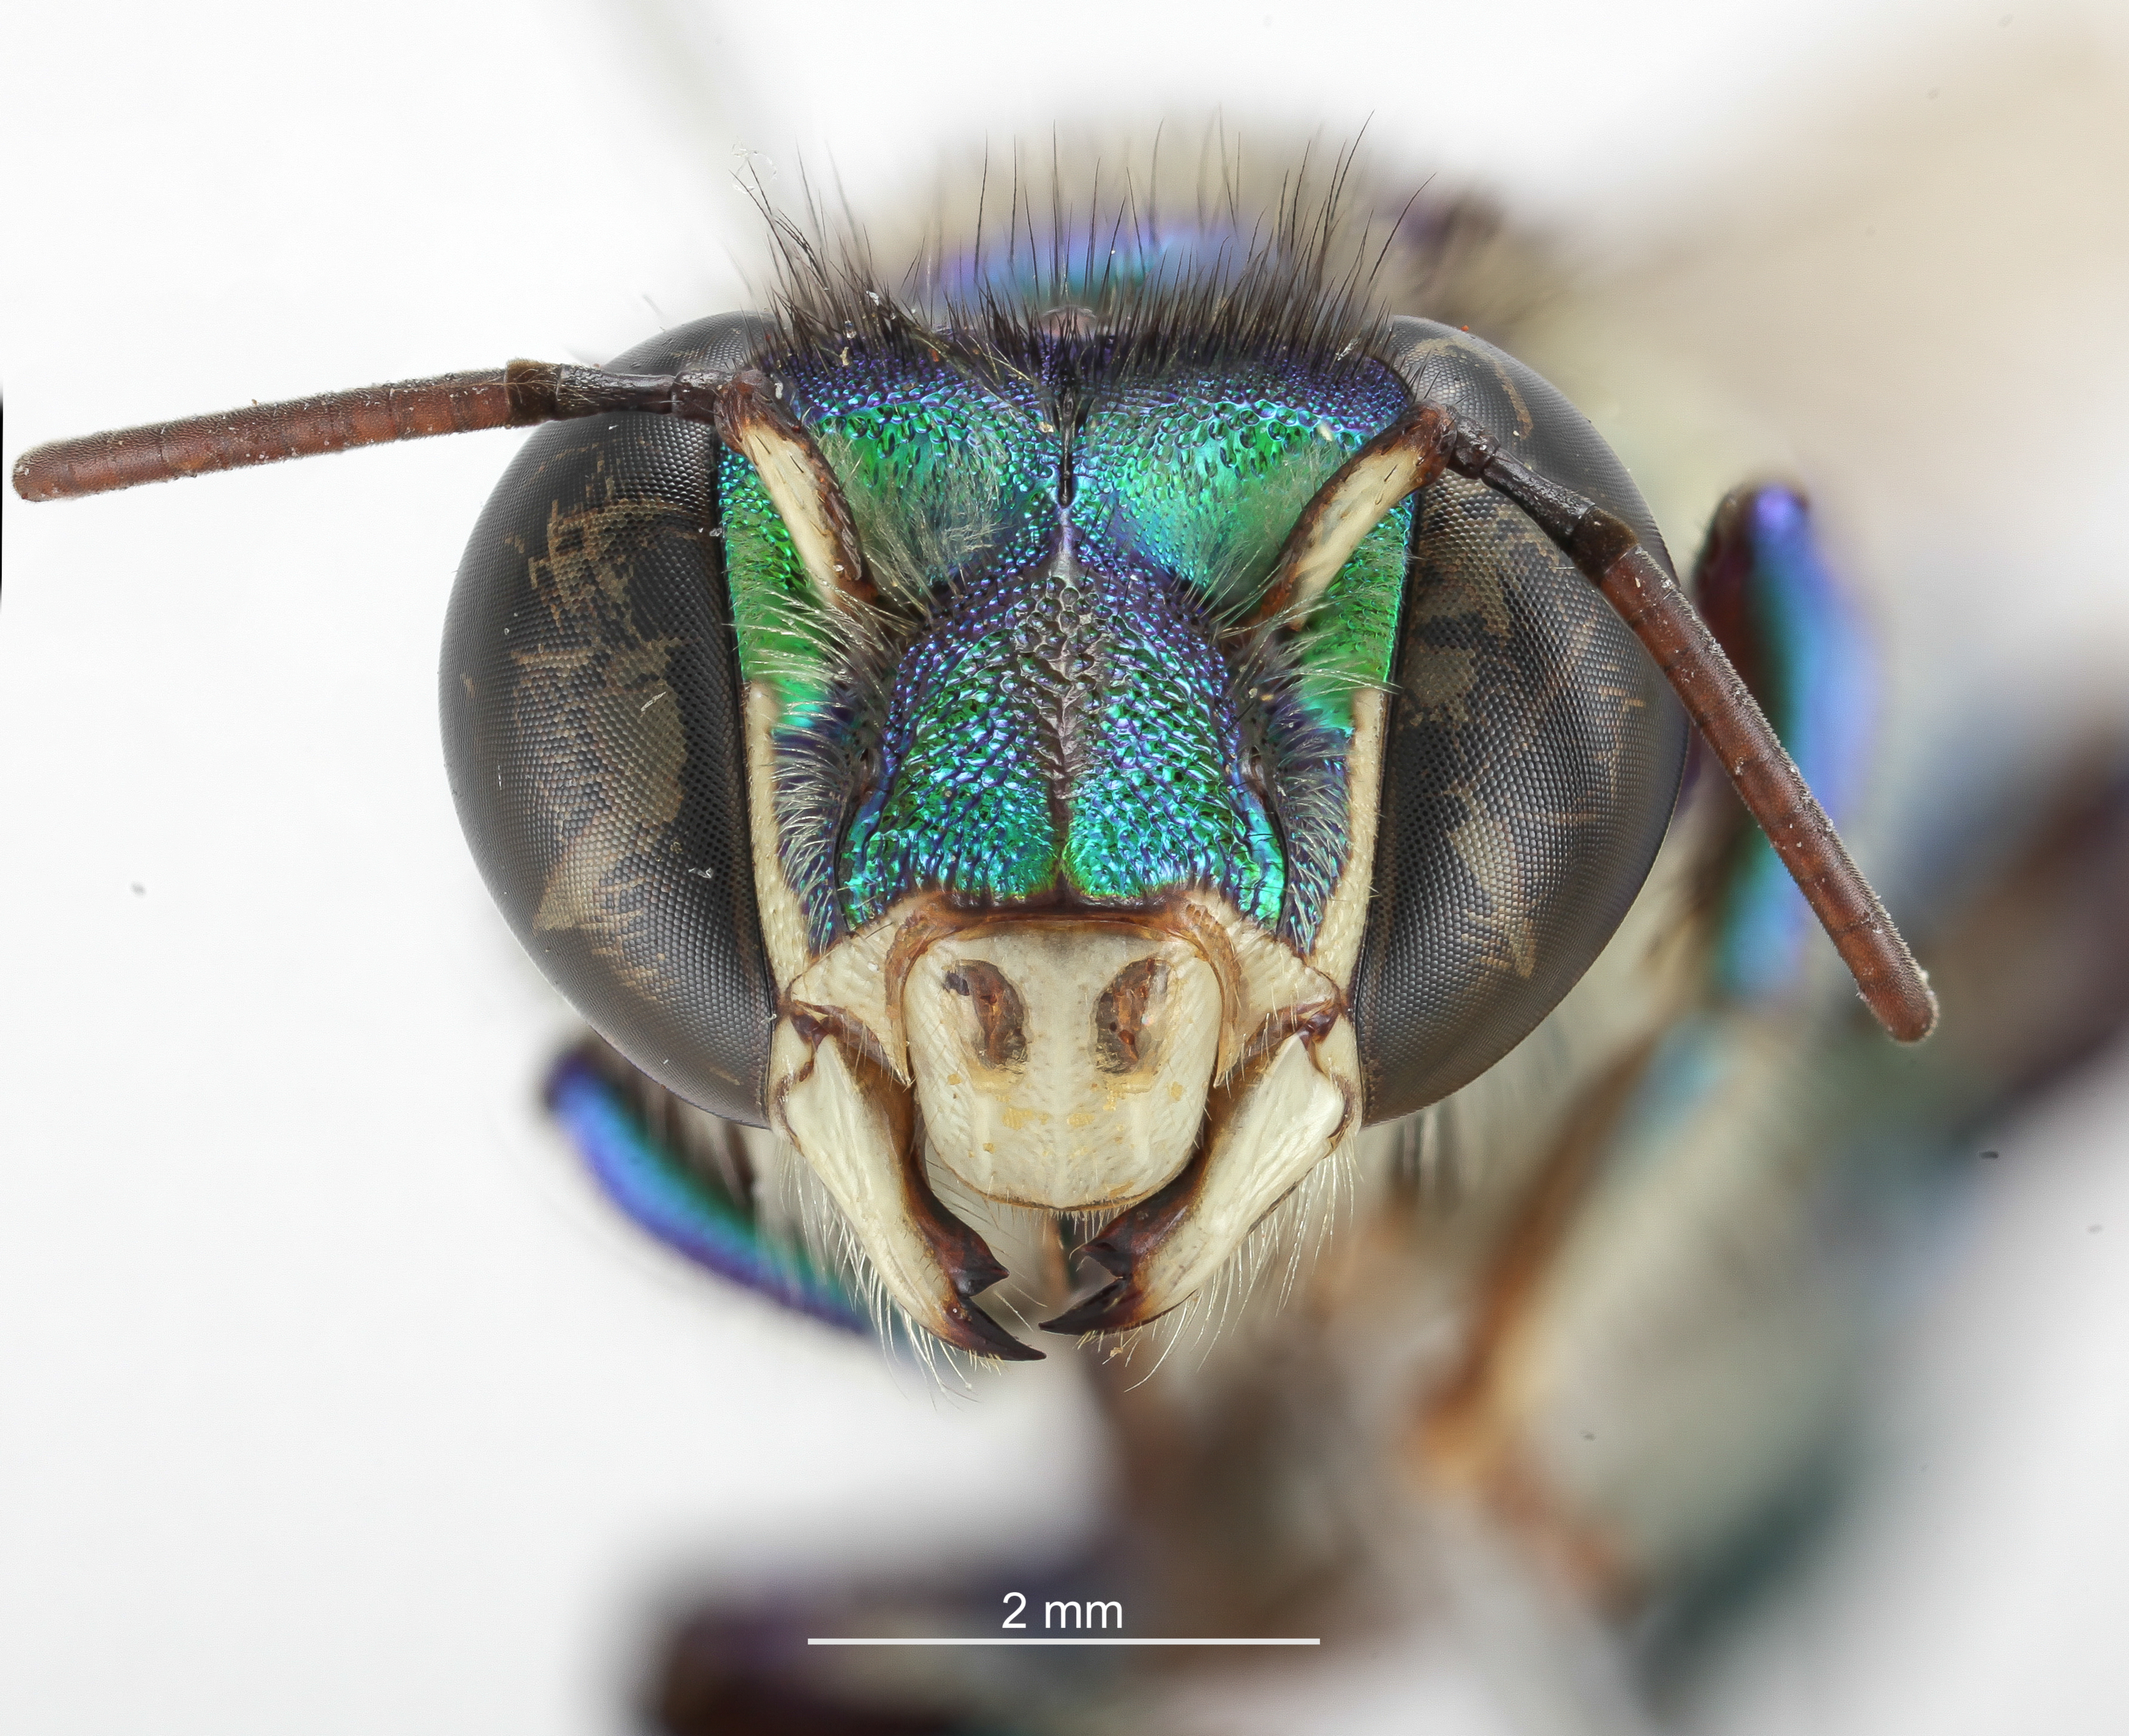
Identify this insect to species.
Euglossa chalybeata
